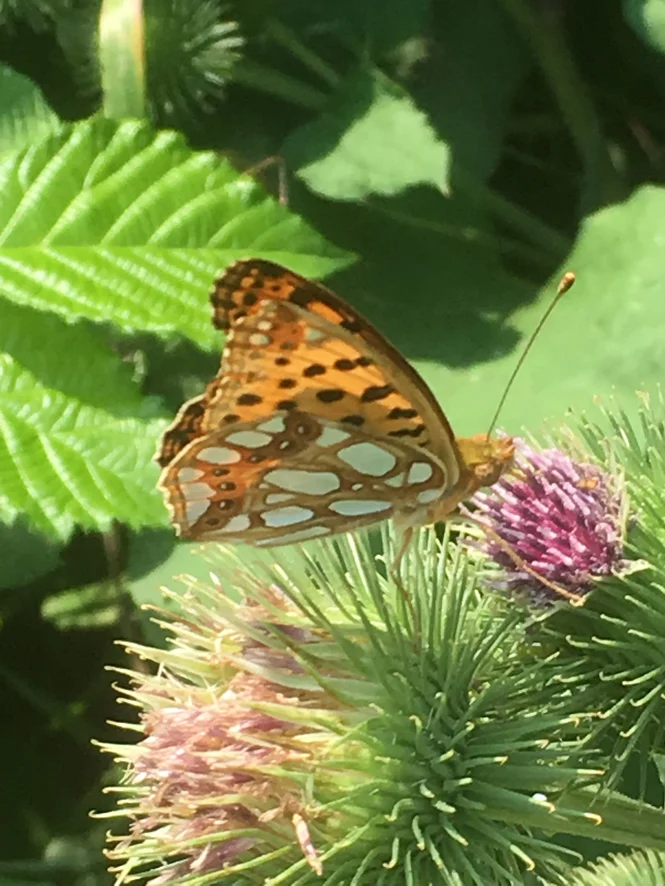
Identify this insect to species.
Issoria lathonia
